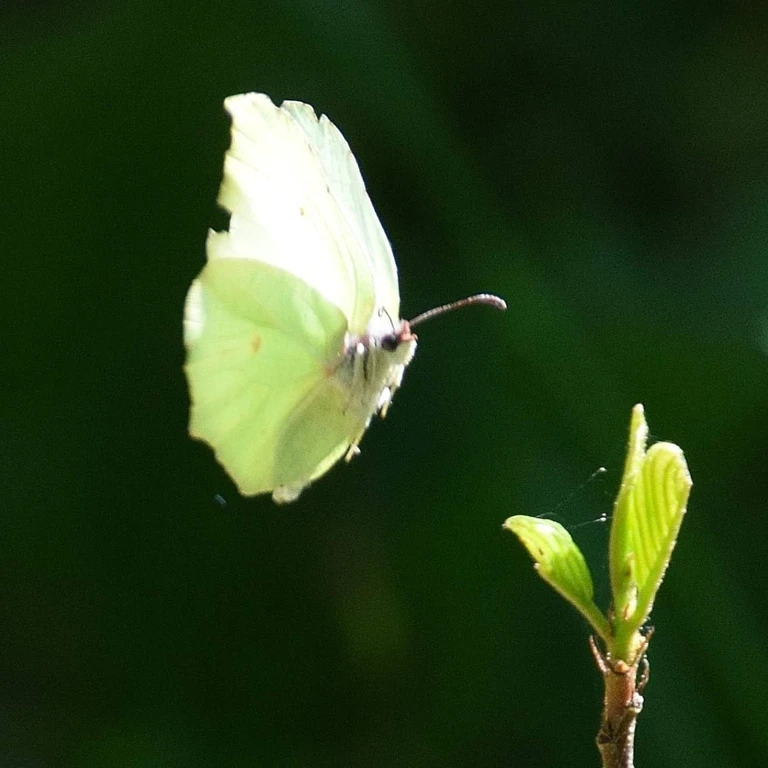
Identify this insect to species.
Gonepteryx rhamni
